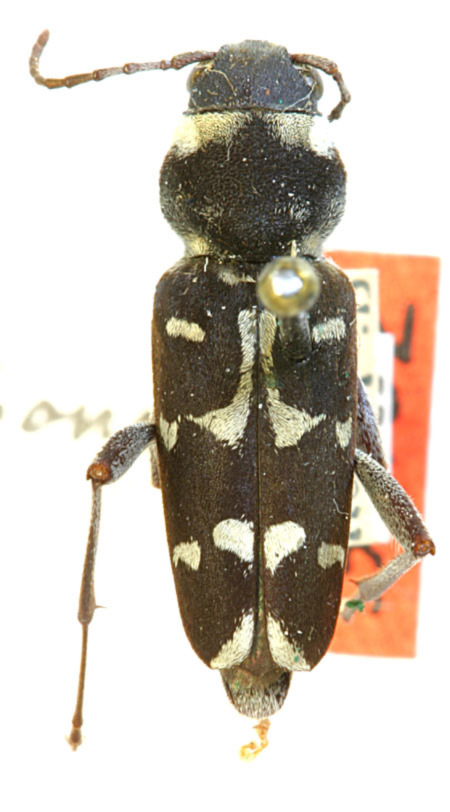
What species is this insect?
Xylotrechus albonotatus
